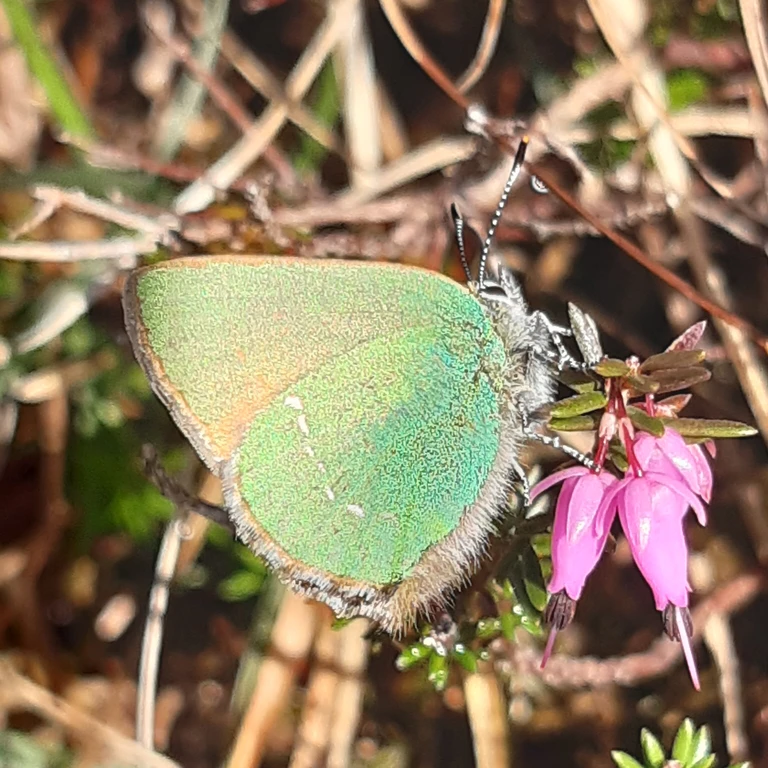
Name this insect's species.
Callophrys rubi
